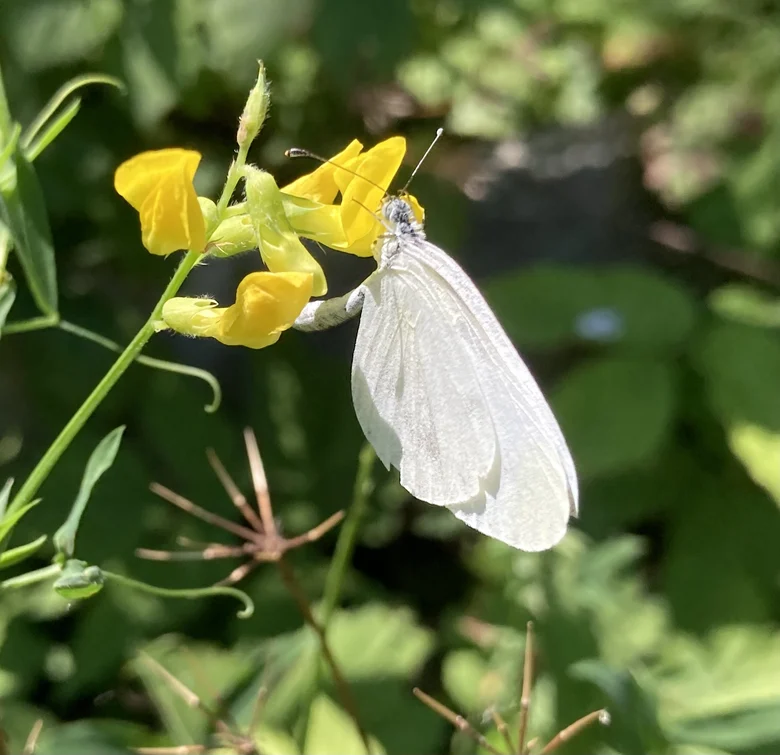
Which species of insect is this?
Leptidea sinapis/juvernica
